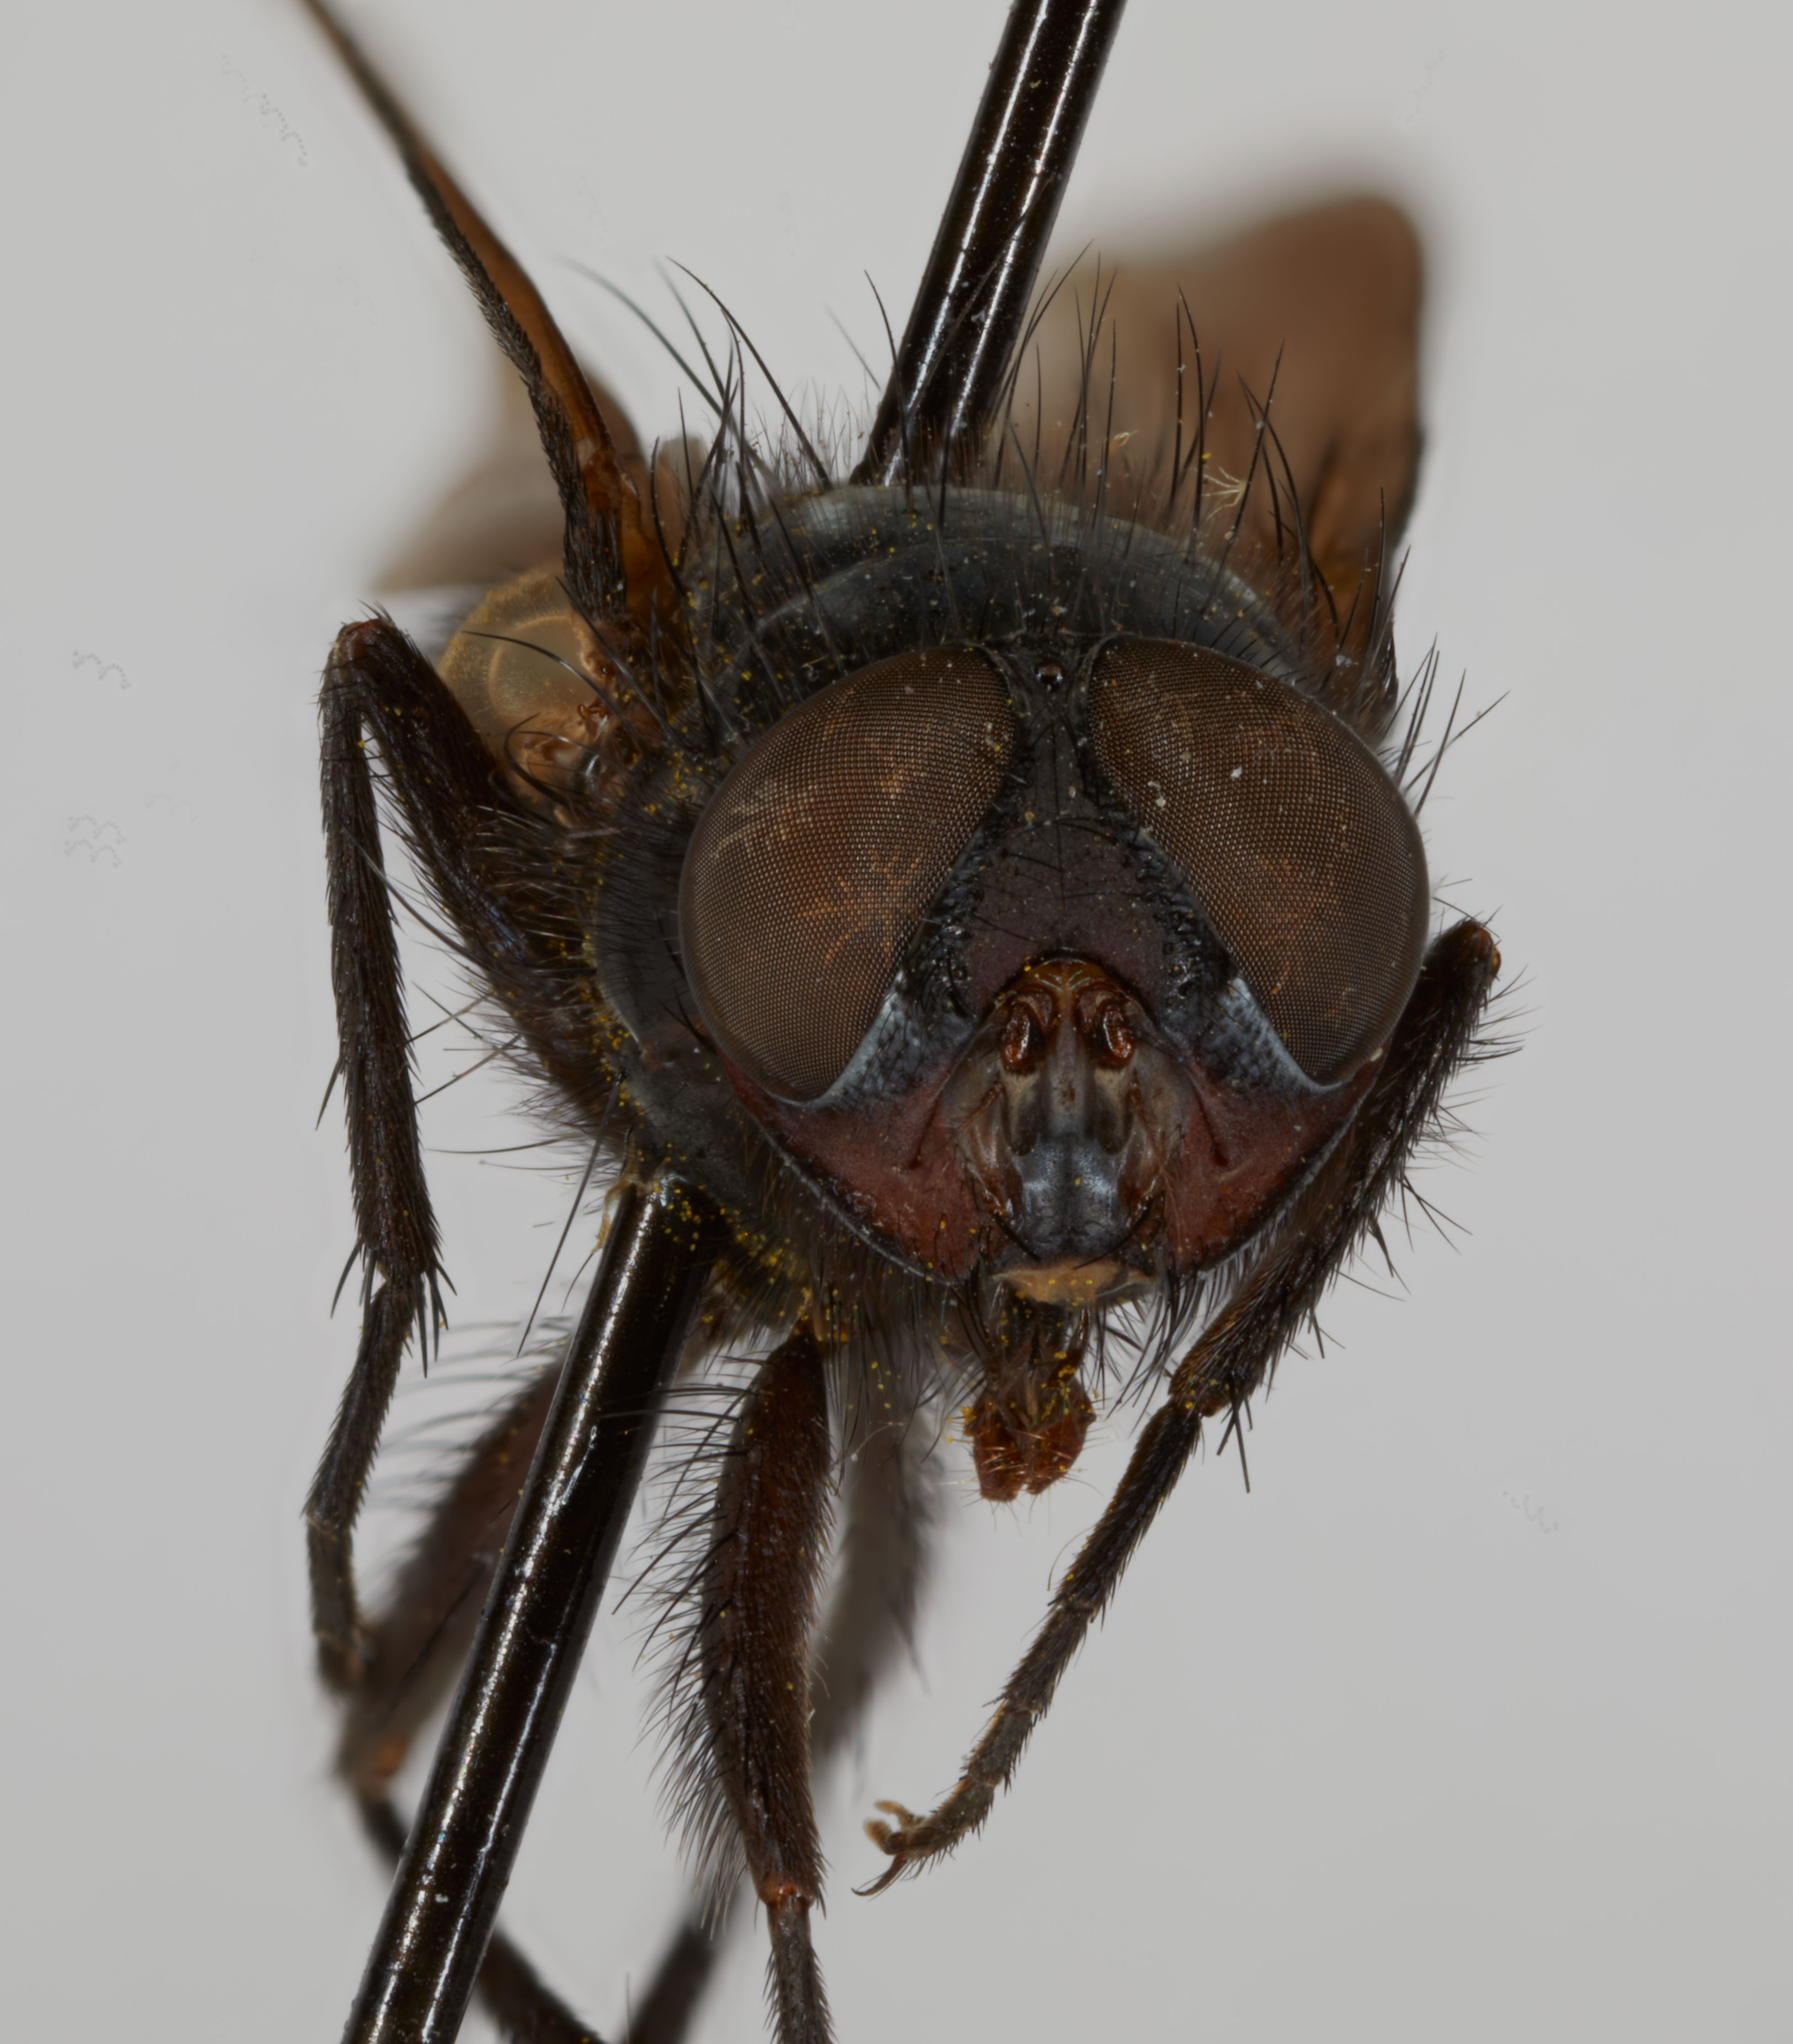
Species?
Melanodexia californica
